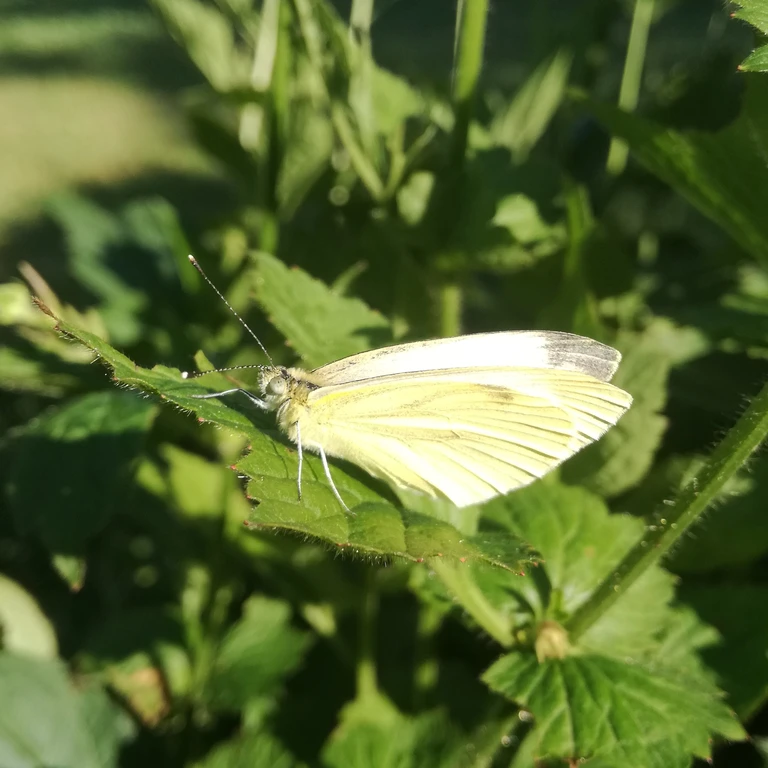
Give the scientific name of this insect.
Pieris napi
